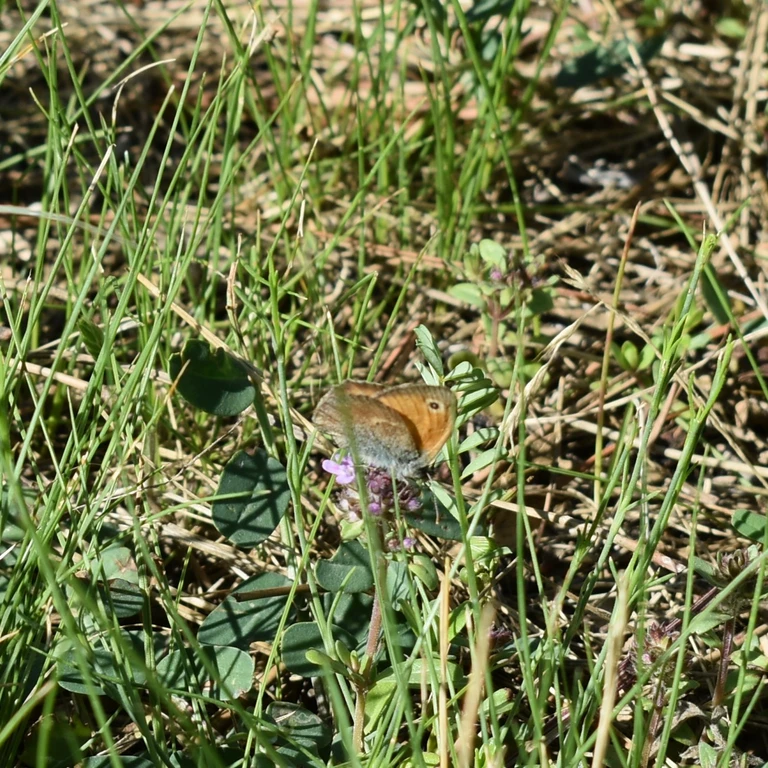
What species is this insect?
Coenonympha pamphilus
